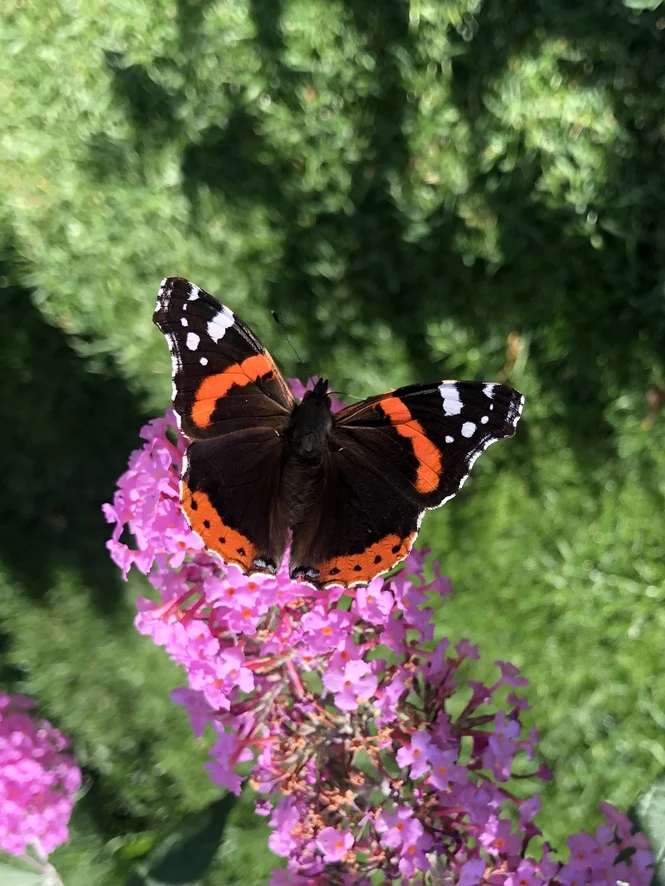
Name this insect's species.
Vanessa atalanta
